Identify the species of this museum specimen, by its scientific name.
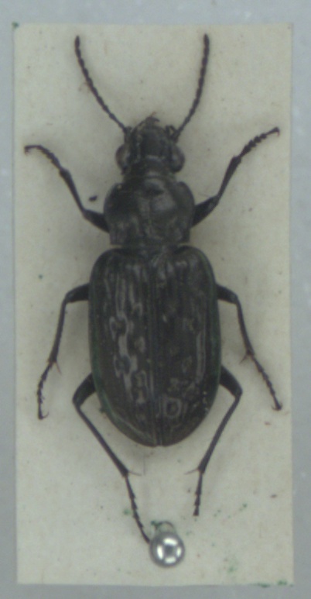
Blethisa multipunctata
